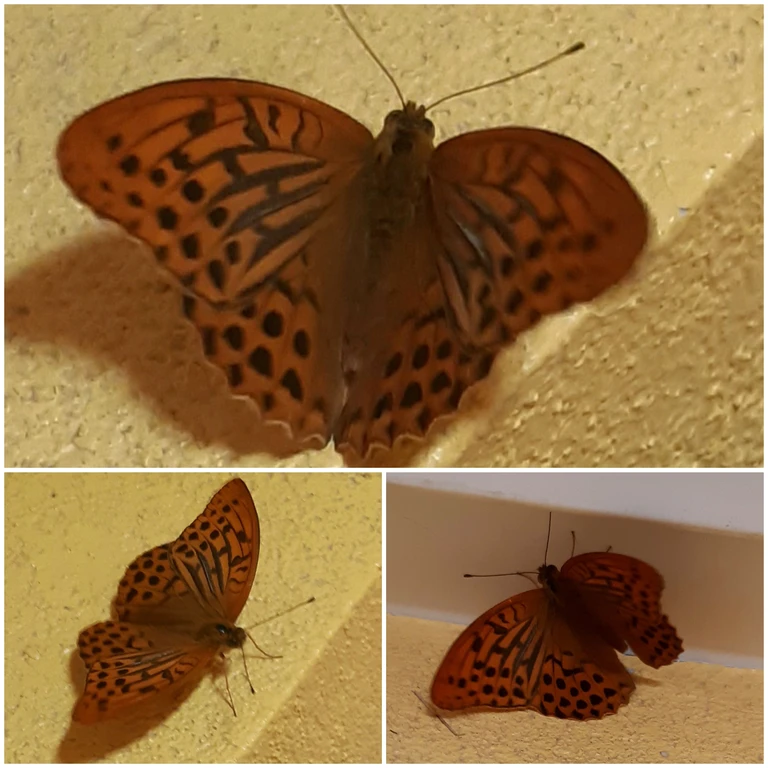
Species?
Argynnis paphia
